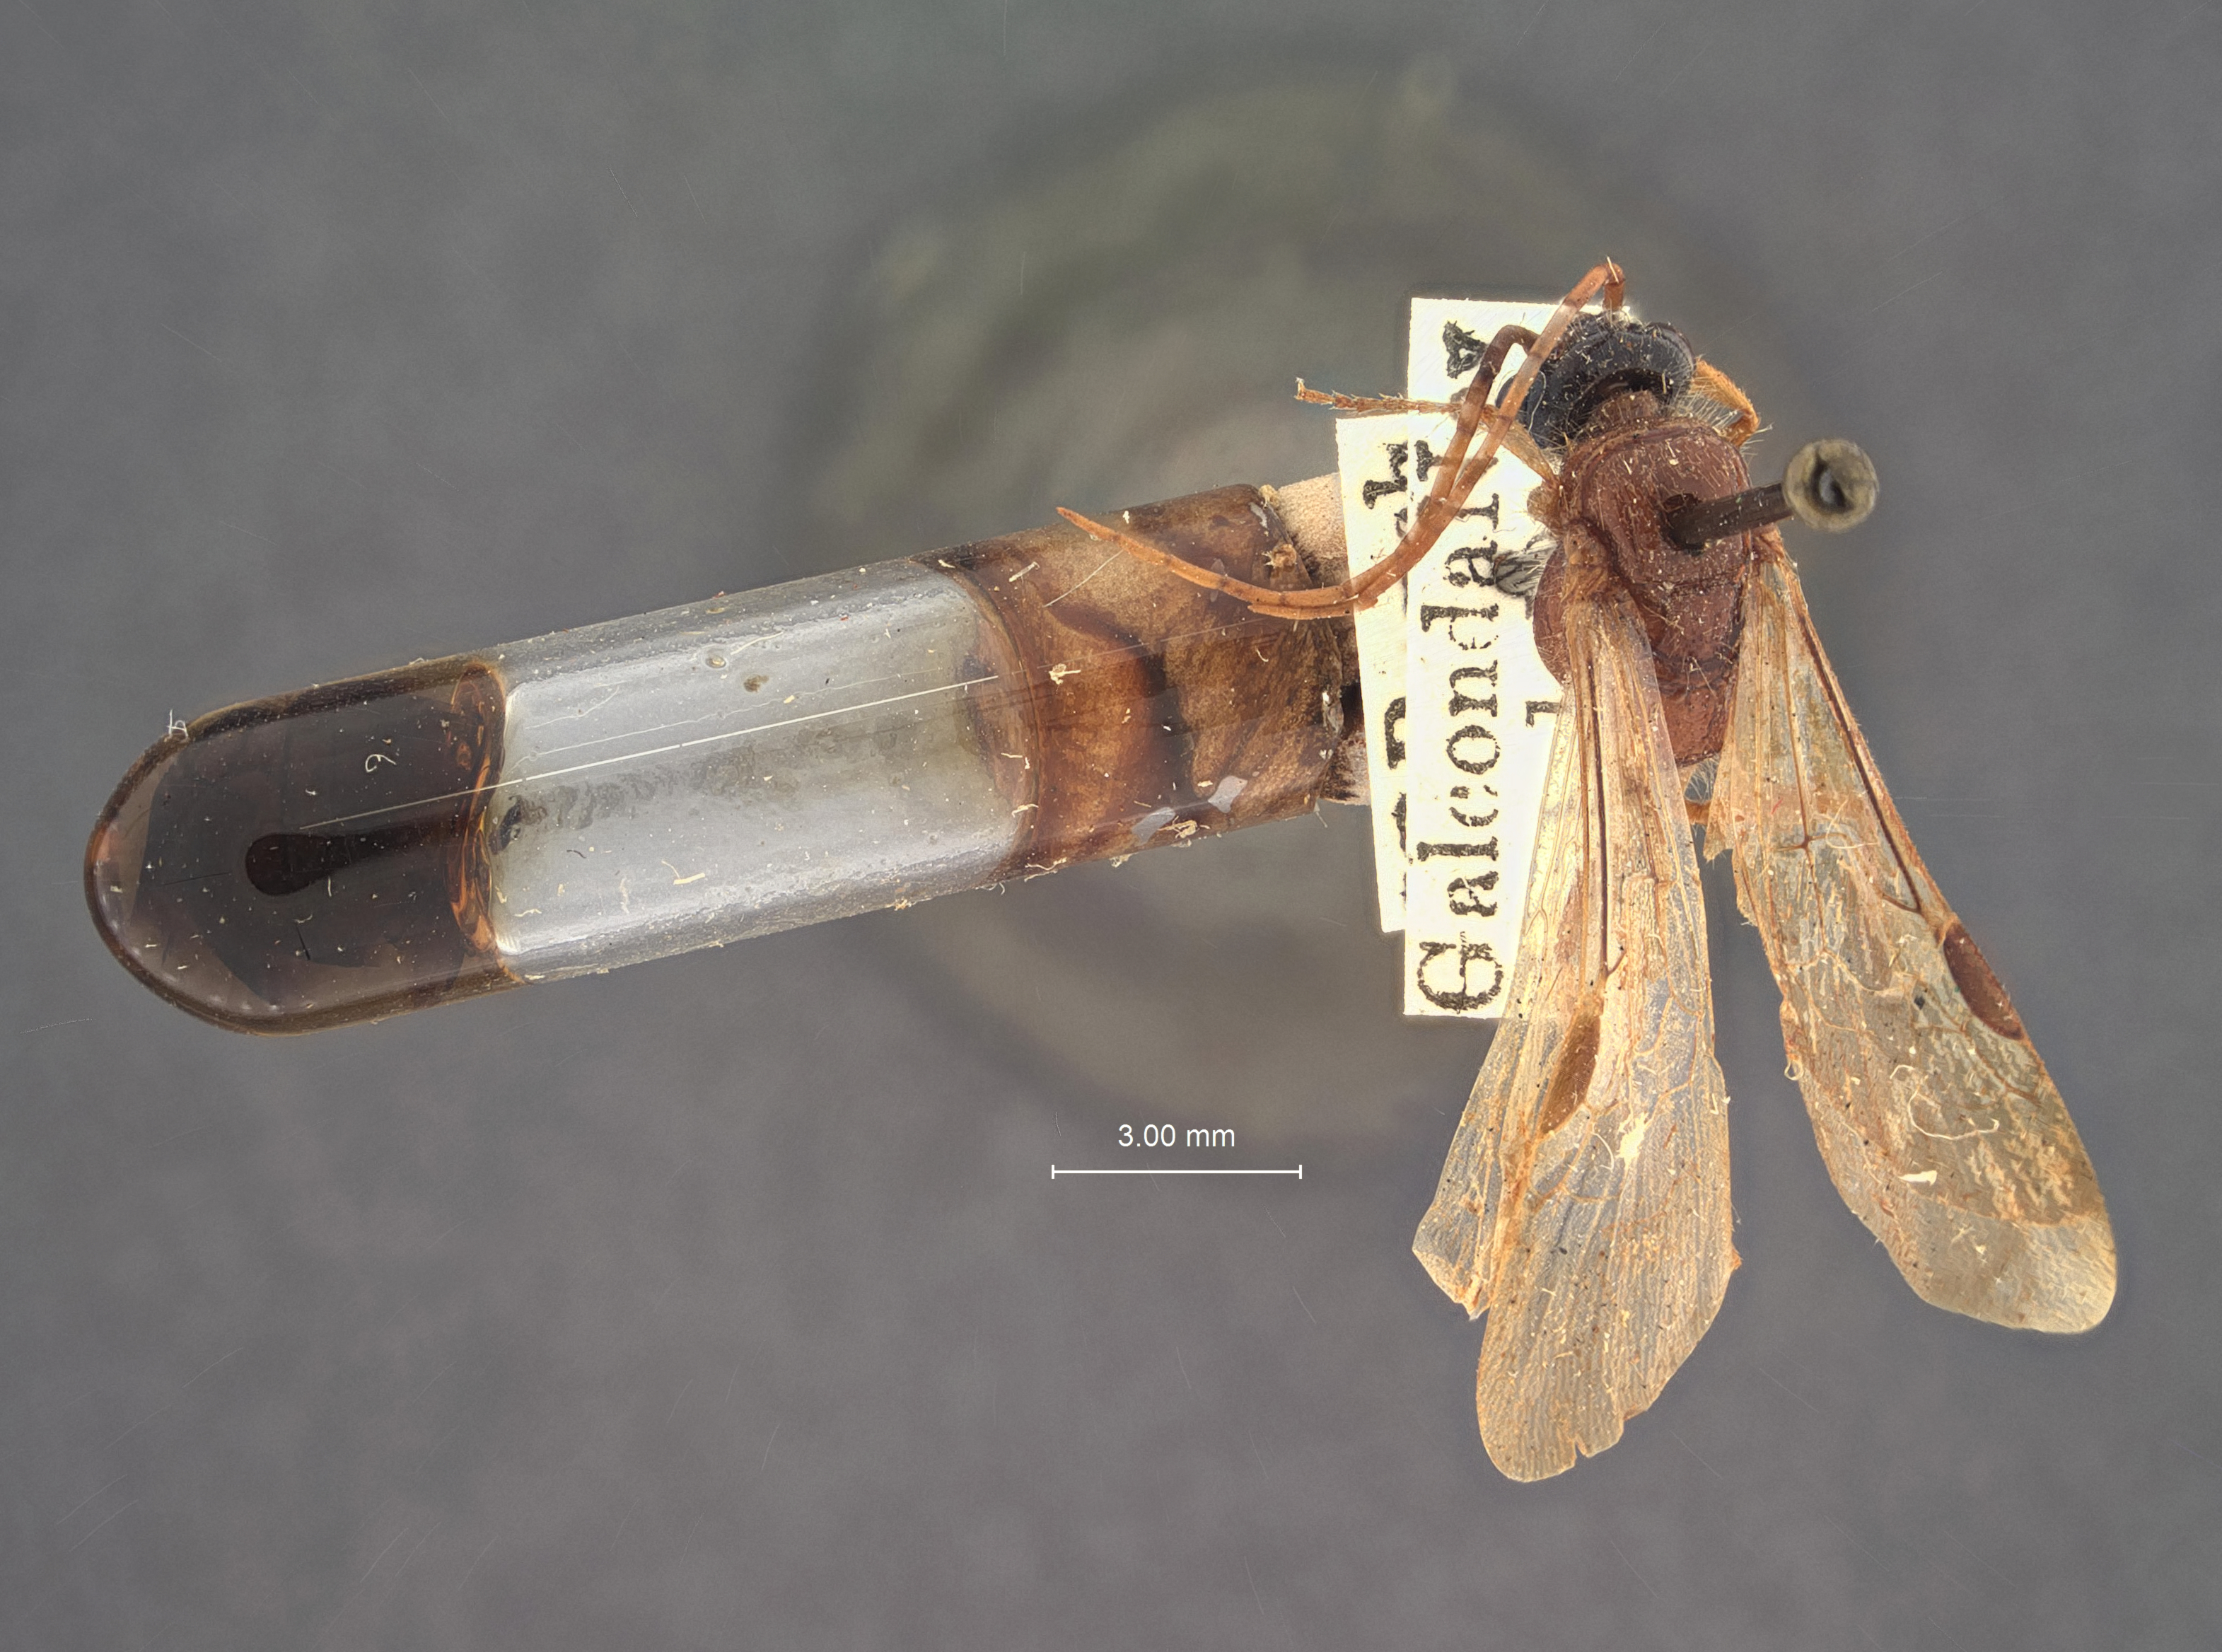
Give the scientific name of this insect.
Brachycistis rugosa
